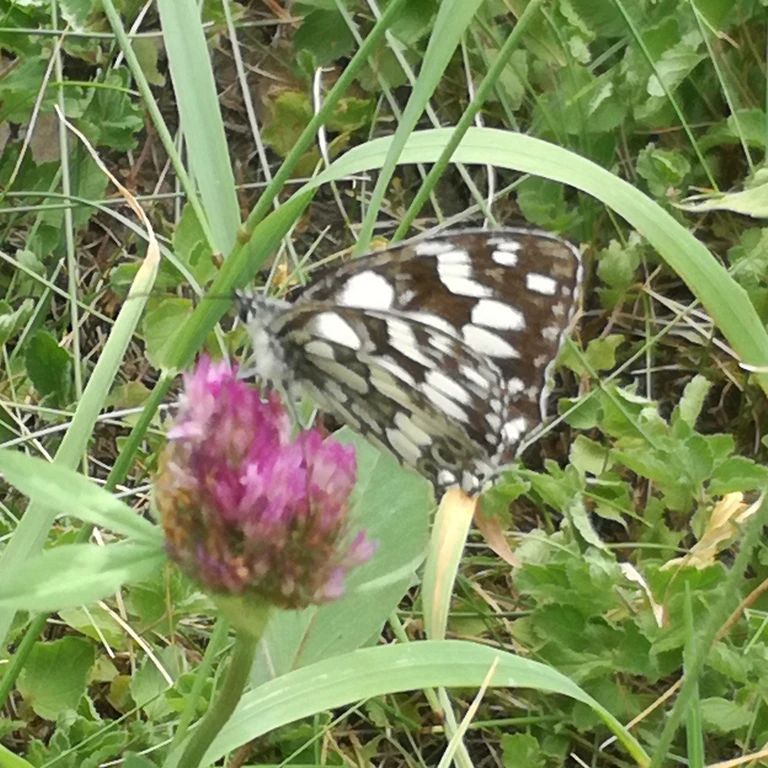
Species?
Melanargia galathea
